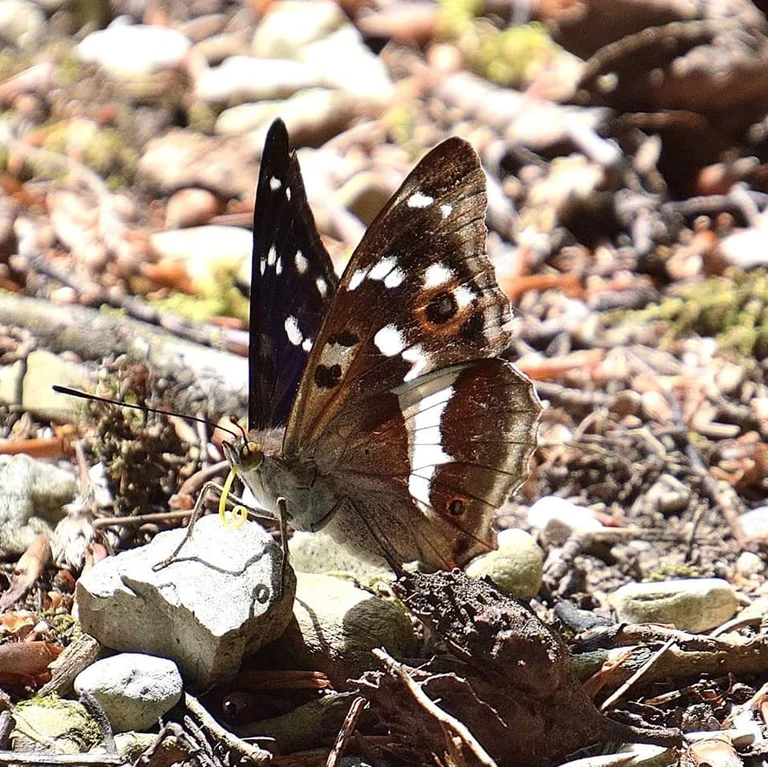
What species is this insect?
Apatura iris
